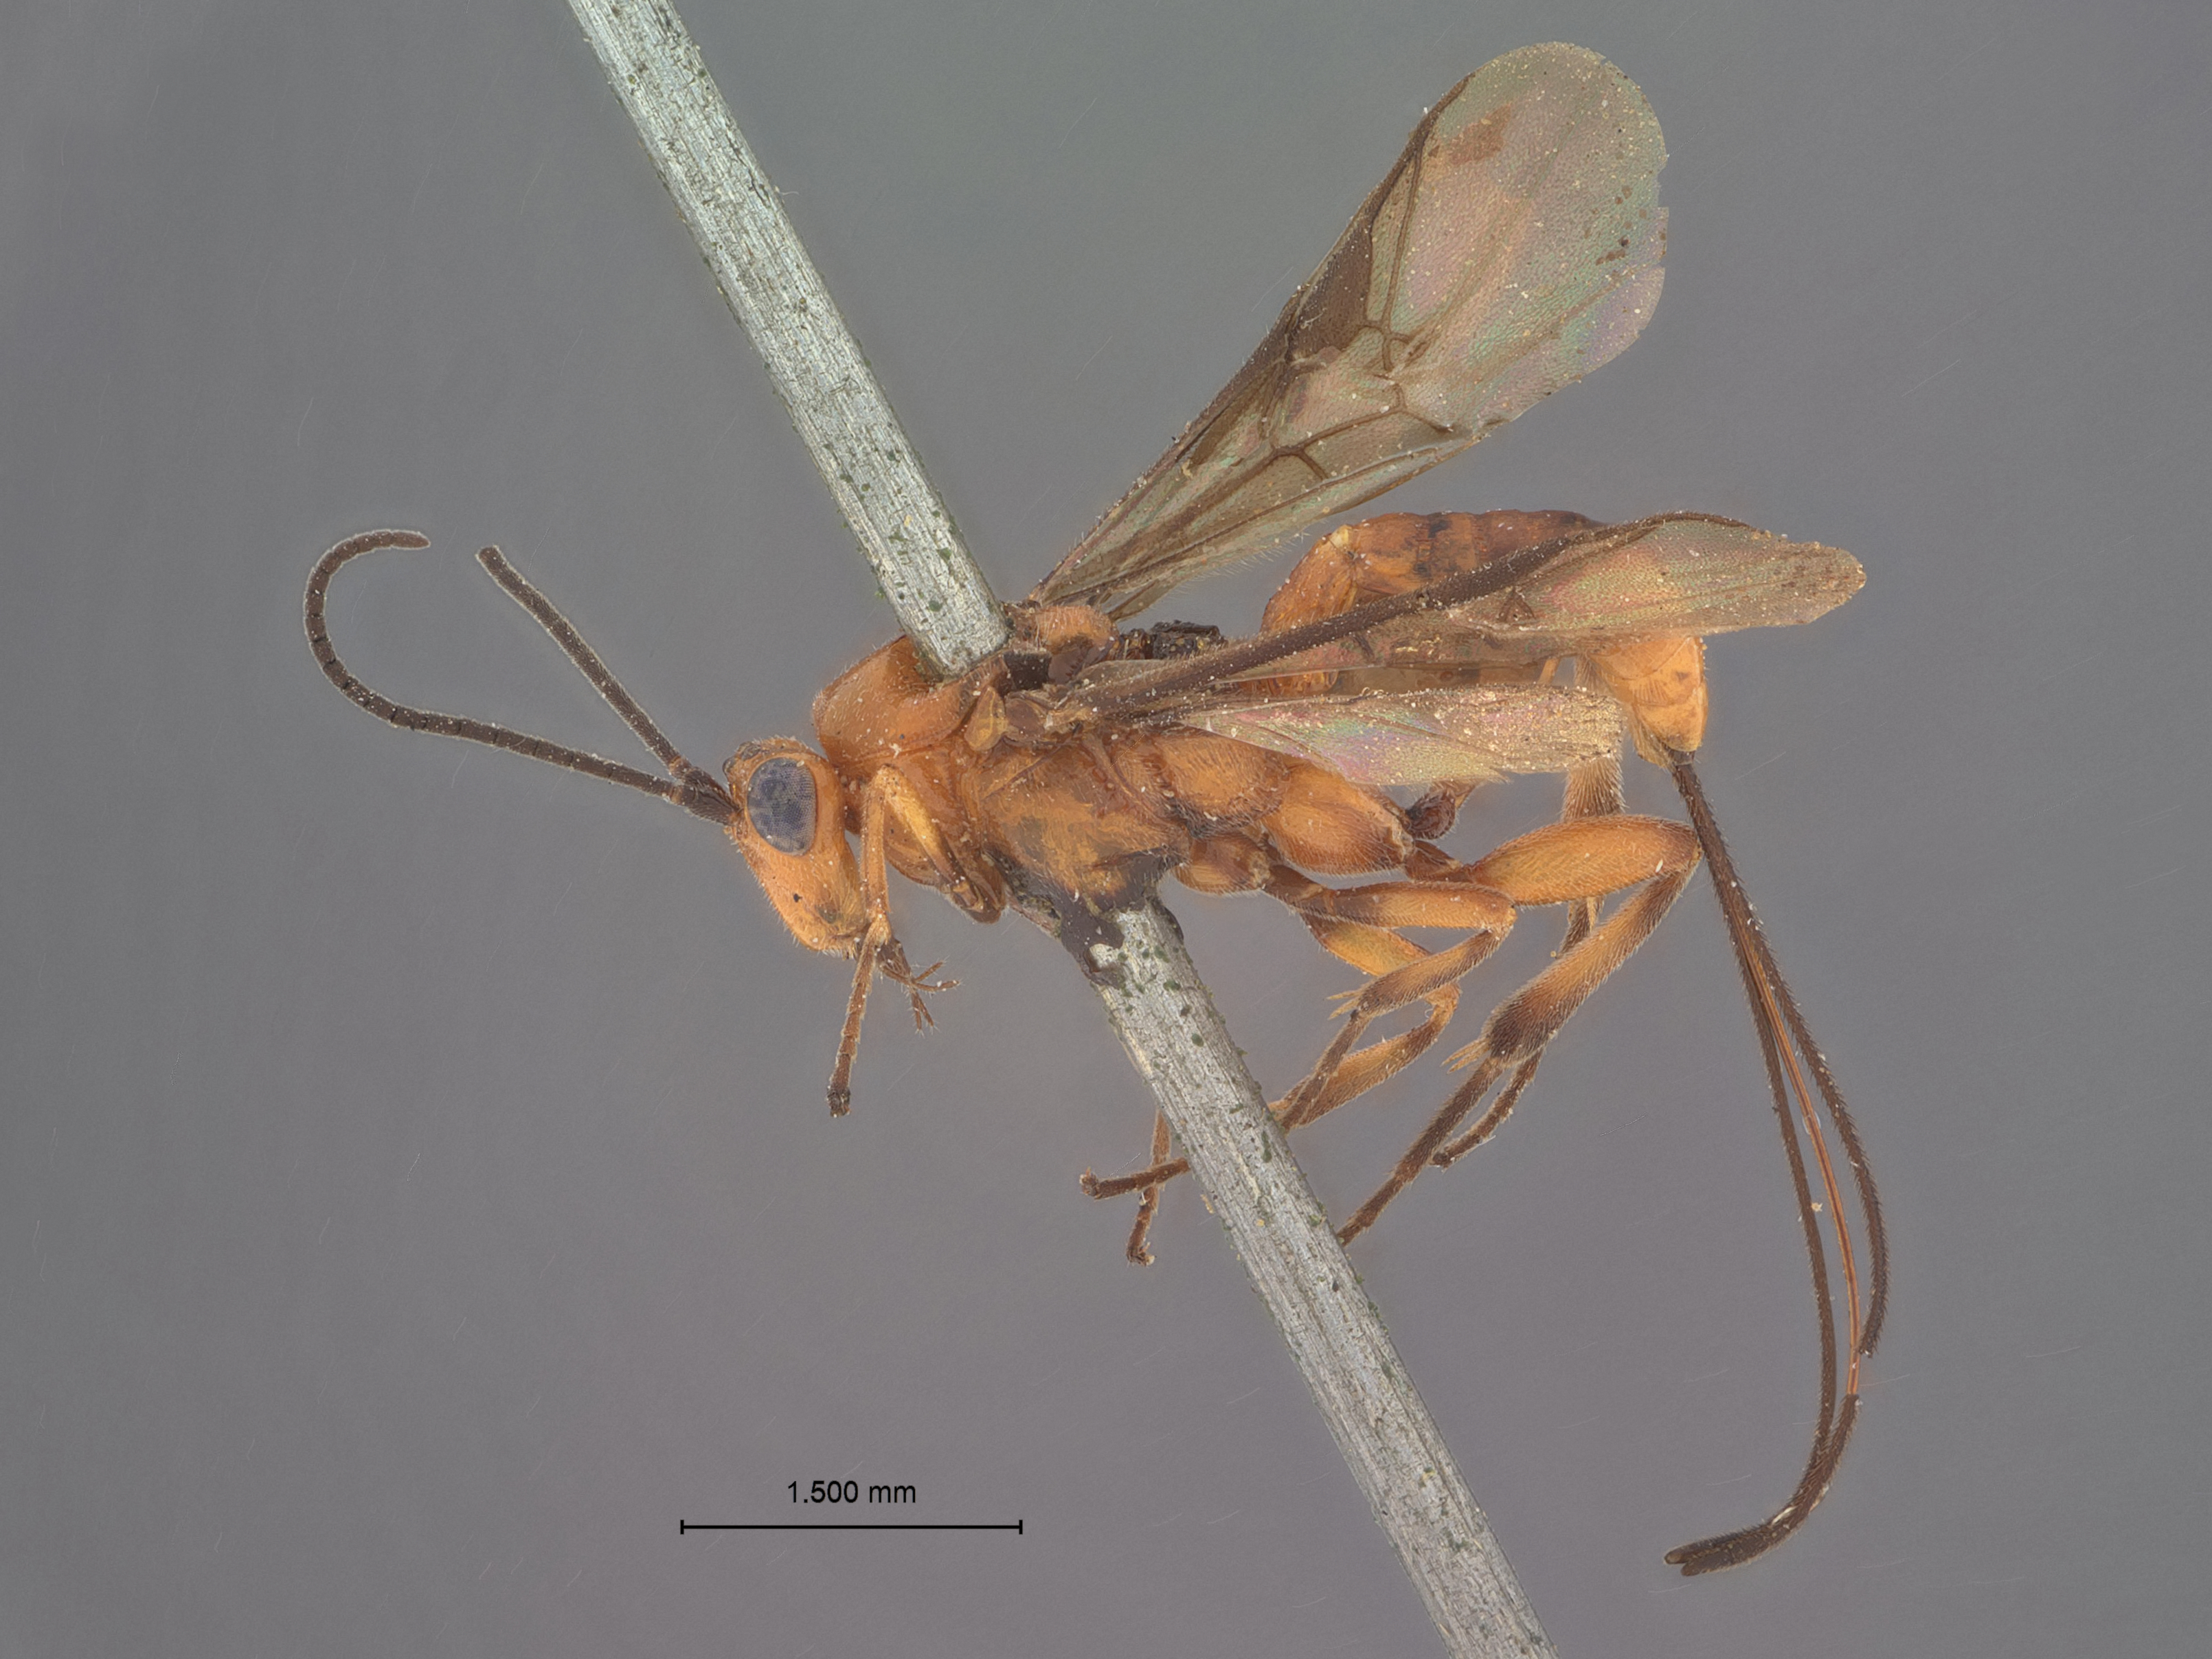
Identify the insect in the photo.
Bassus reticulatus
